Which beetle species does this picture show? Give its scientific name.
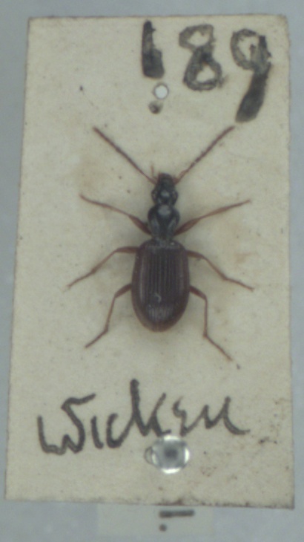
Oxypselaphus obscurus
